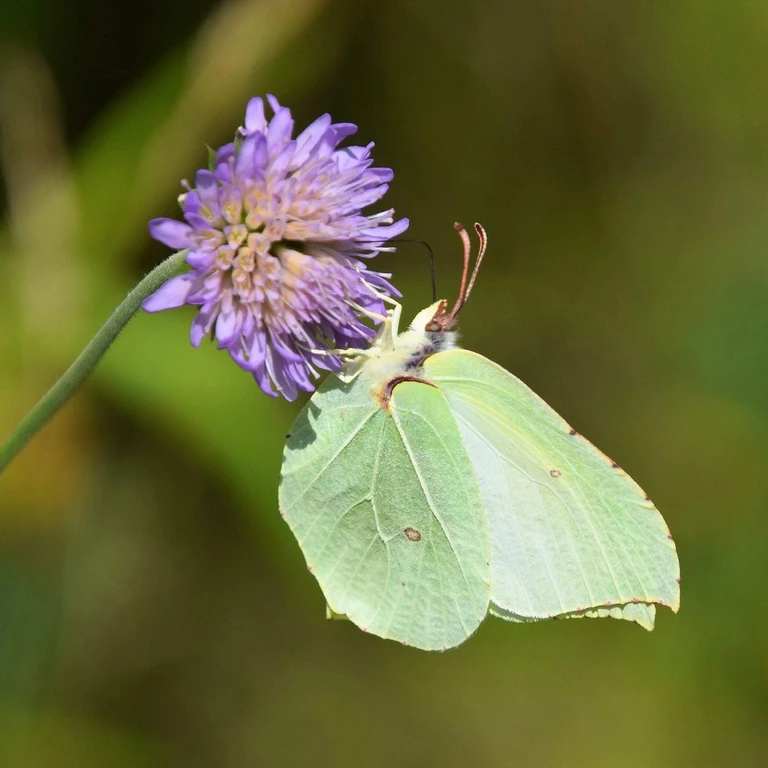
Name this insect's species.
Gonepteryx rhamni
